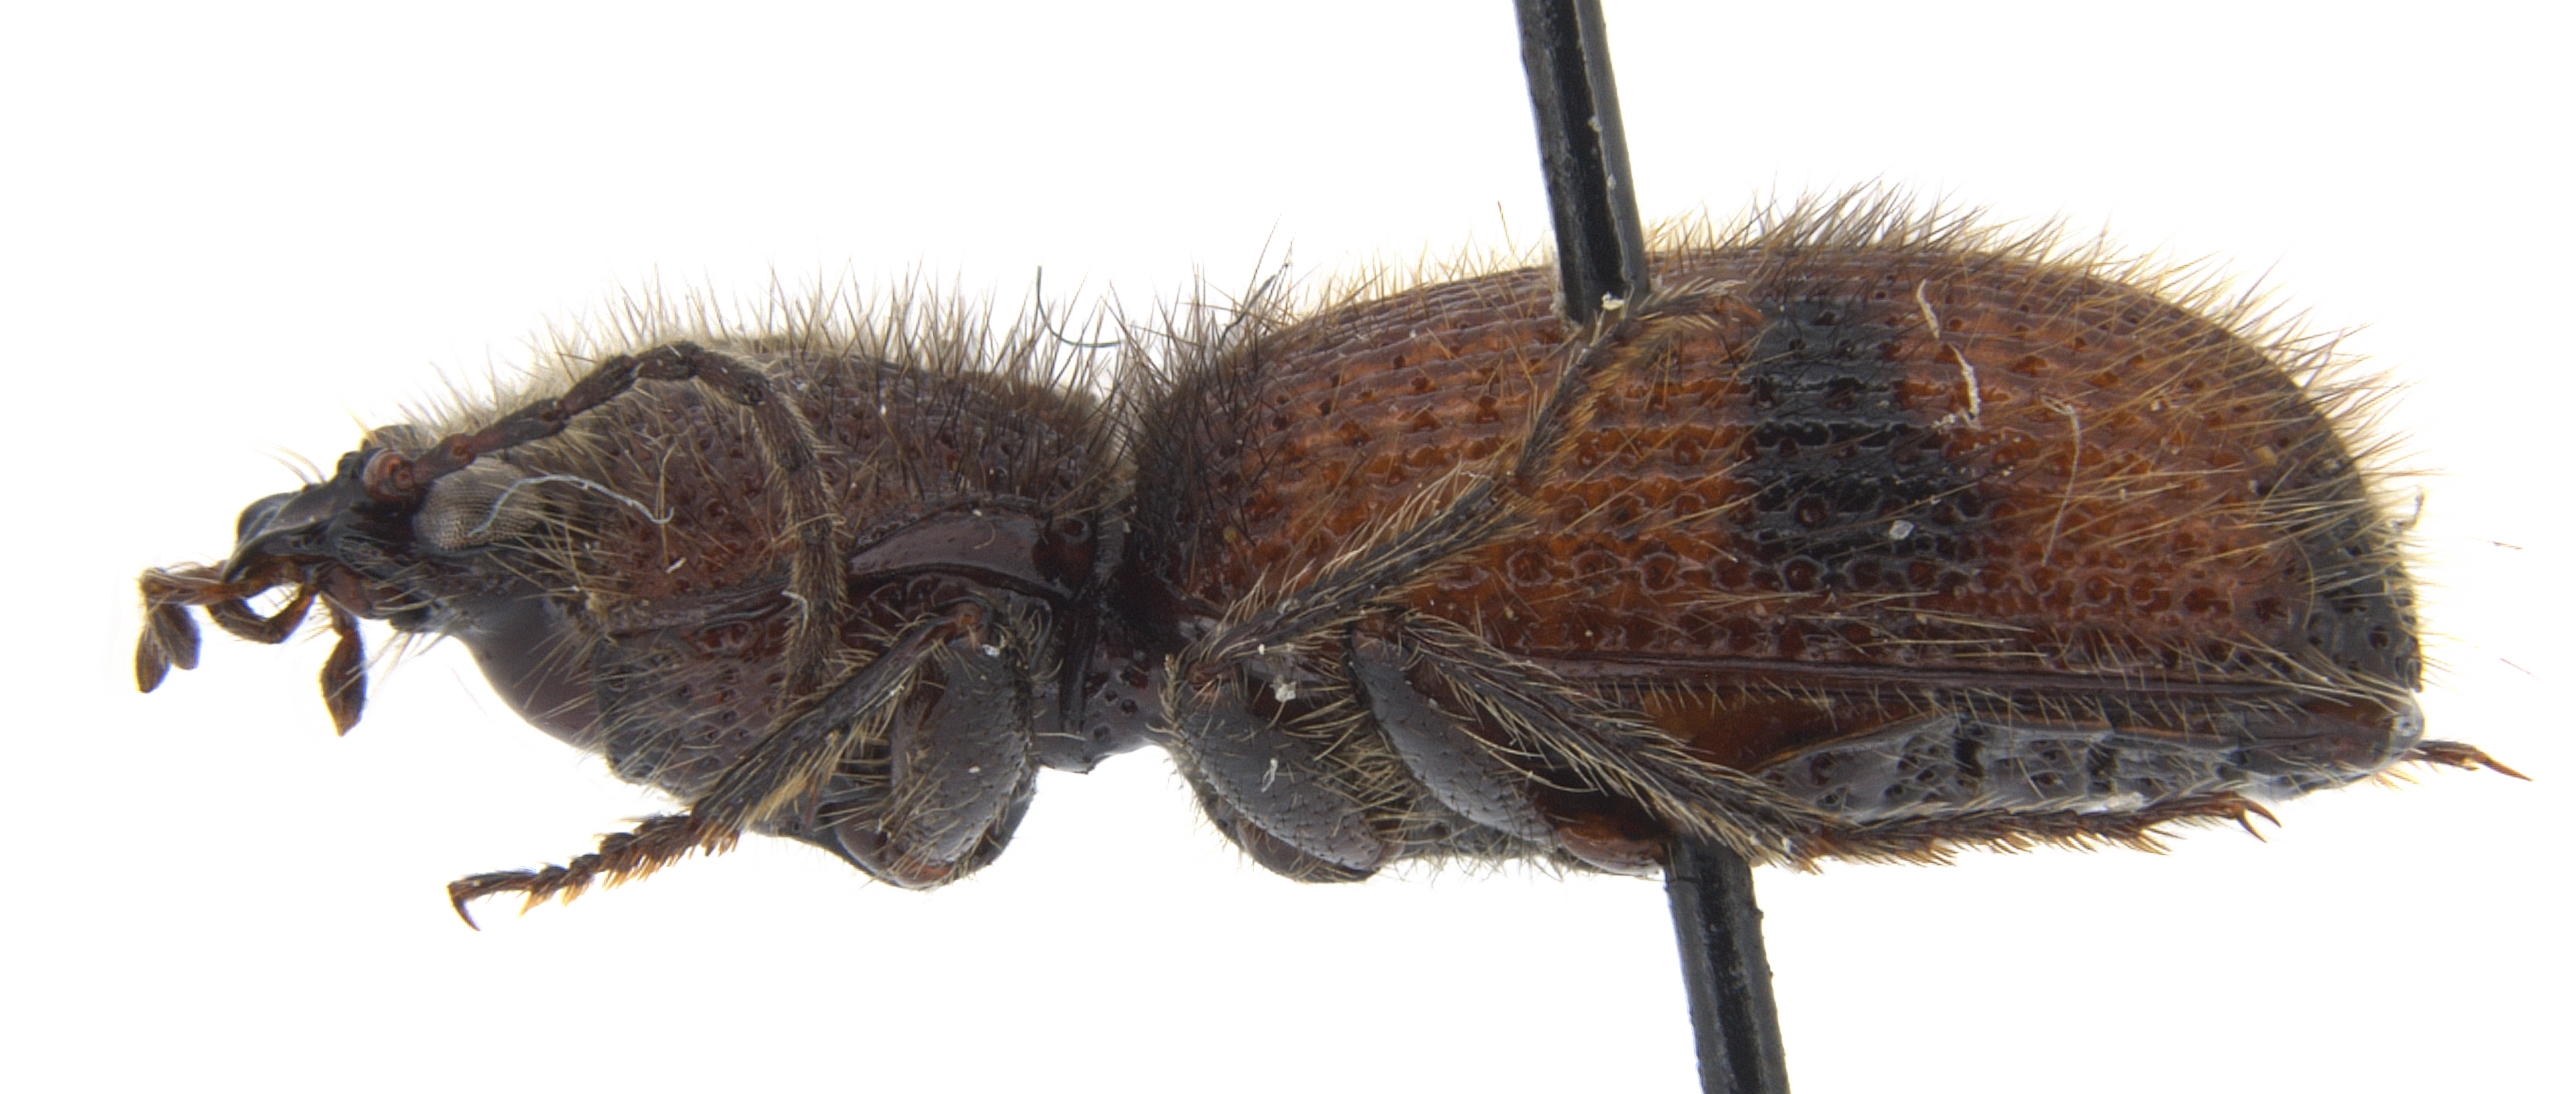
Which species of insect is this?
Panagaeus fasciatus
